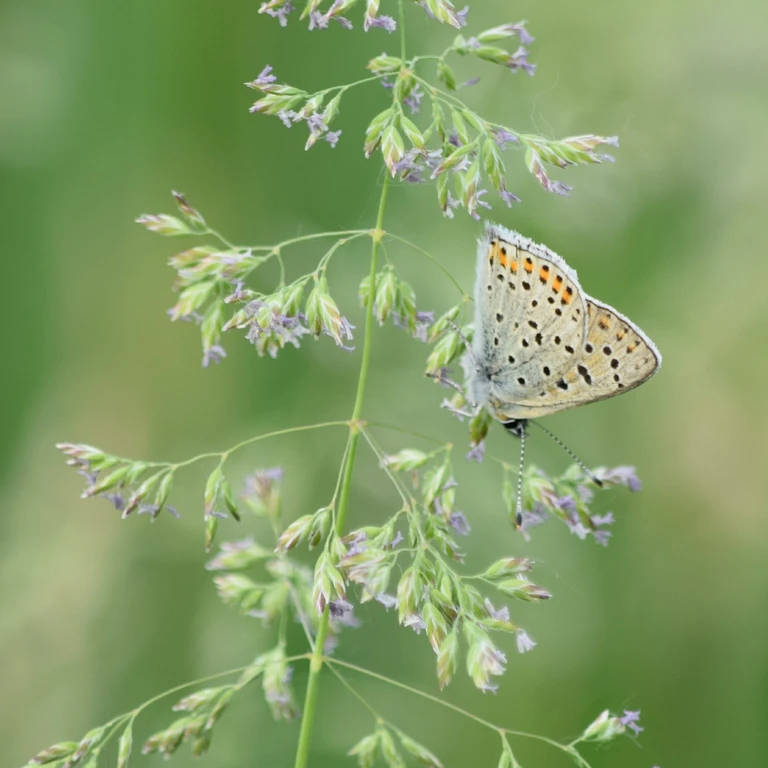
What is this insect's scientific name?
Lycaena tityrus (also Loweia tityrus)
